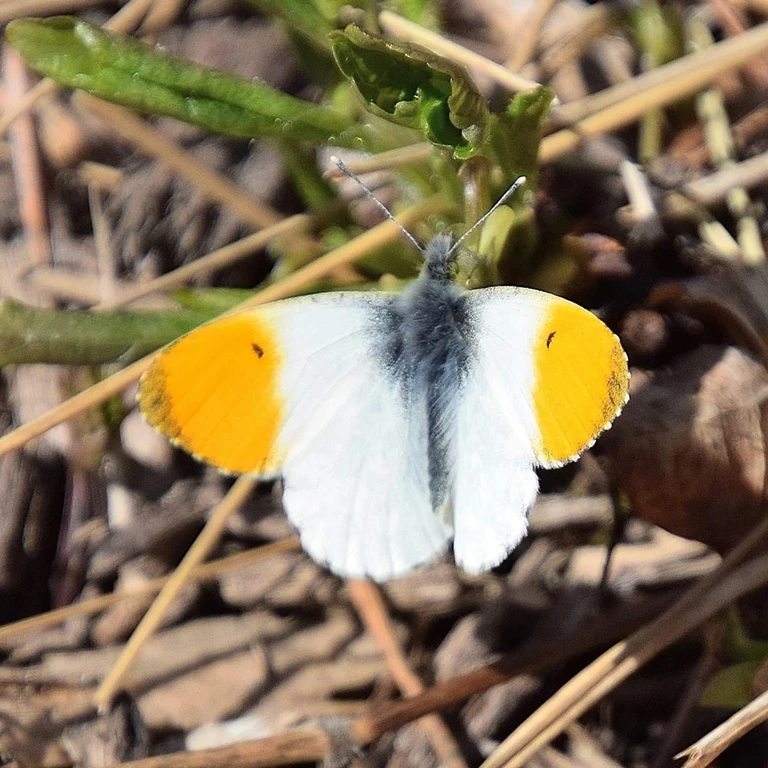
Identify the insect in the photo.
Anthocharis cardamines
